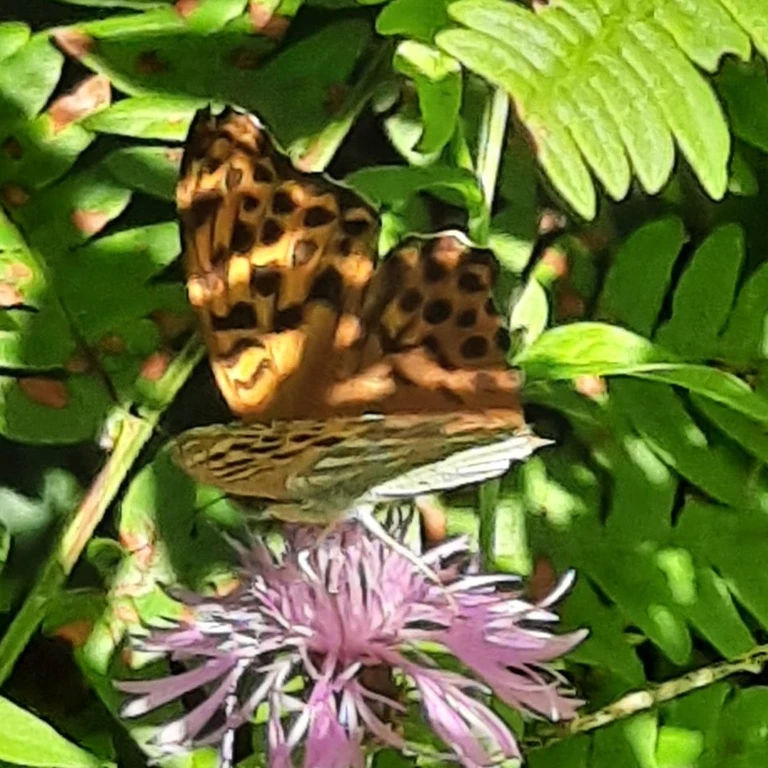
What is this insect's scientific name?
Argynnis paphia
